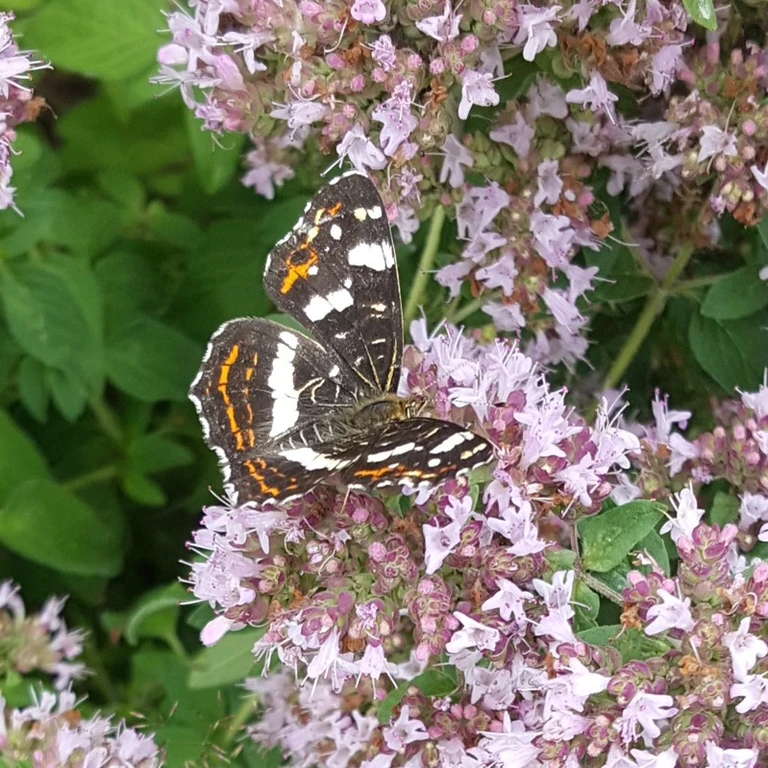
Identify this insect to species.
Araschnia levana
